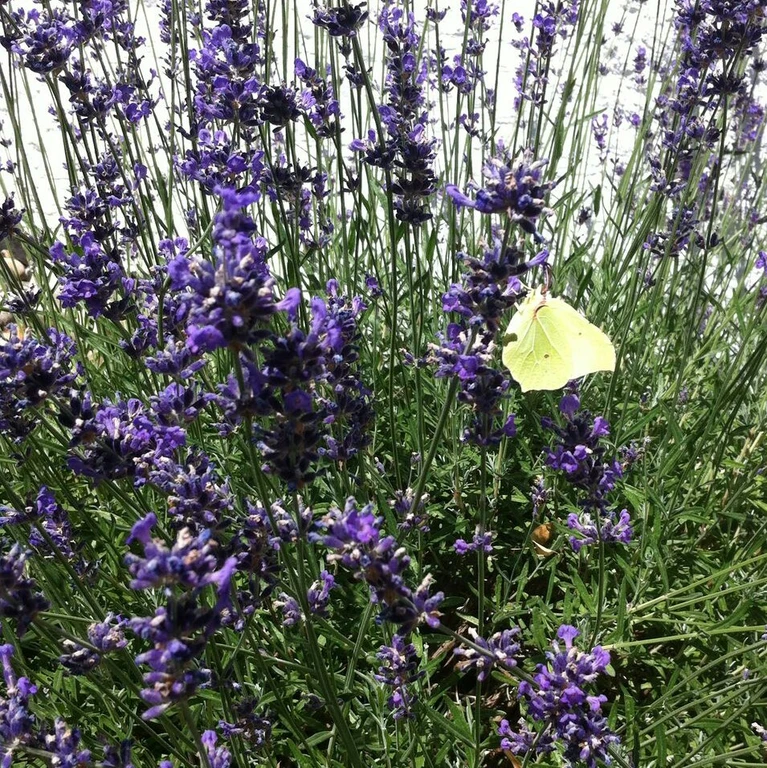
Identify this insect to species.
Gonepteryx rhamni
